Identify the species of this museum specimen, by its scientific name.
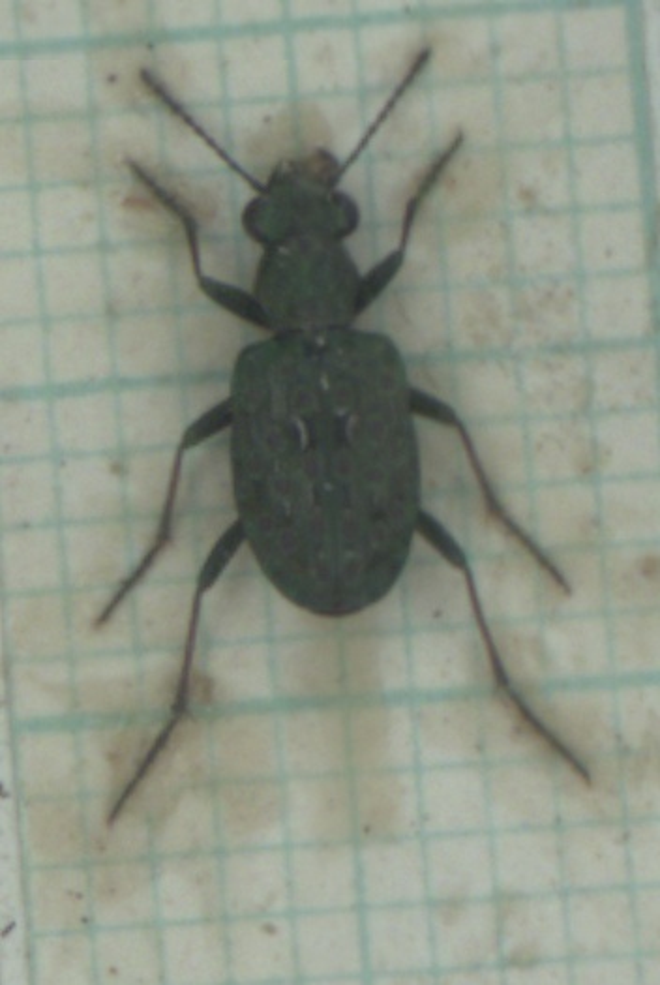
Elaphrus riparius
